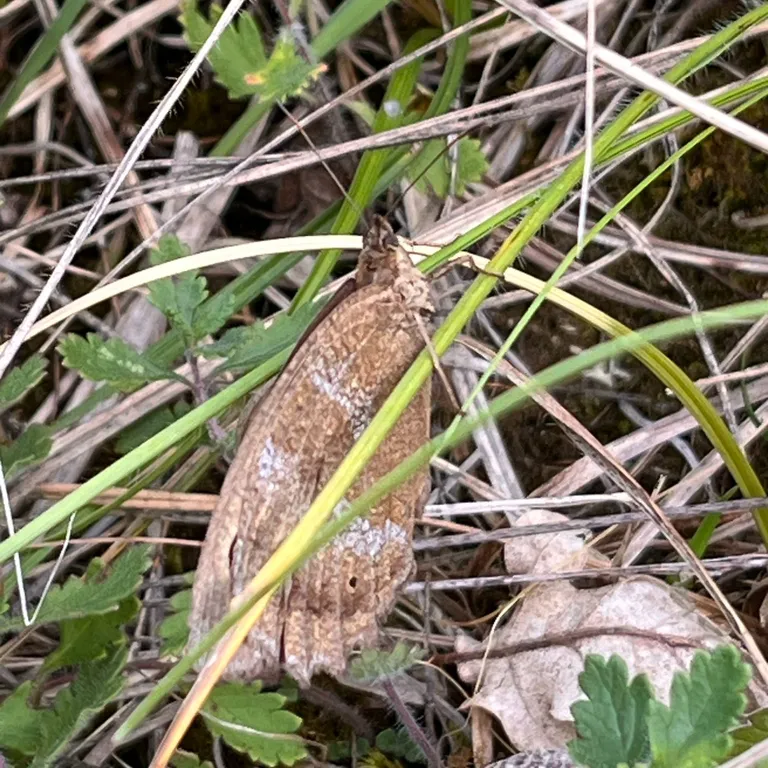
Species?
Minois dryas
